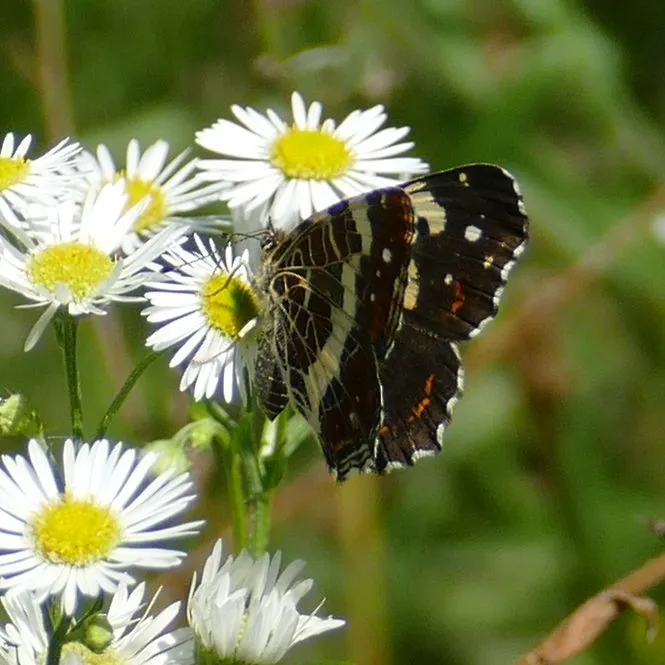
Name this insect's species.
Araschnia levana
